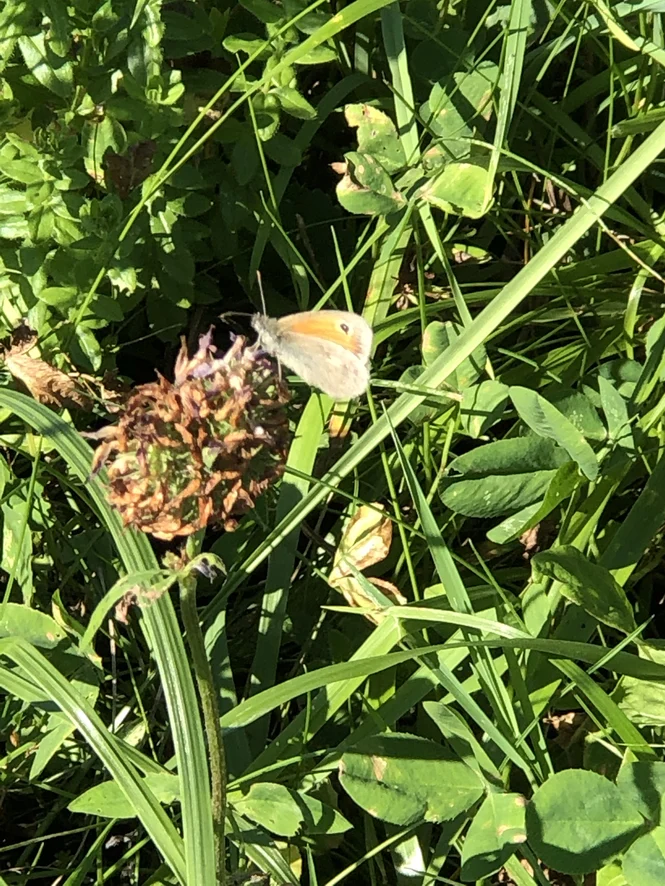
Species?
Coenonympha pamphilus
